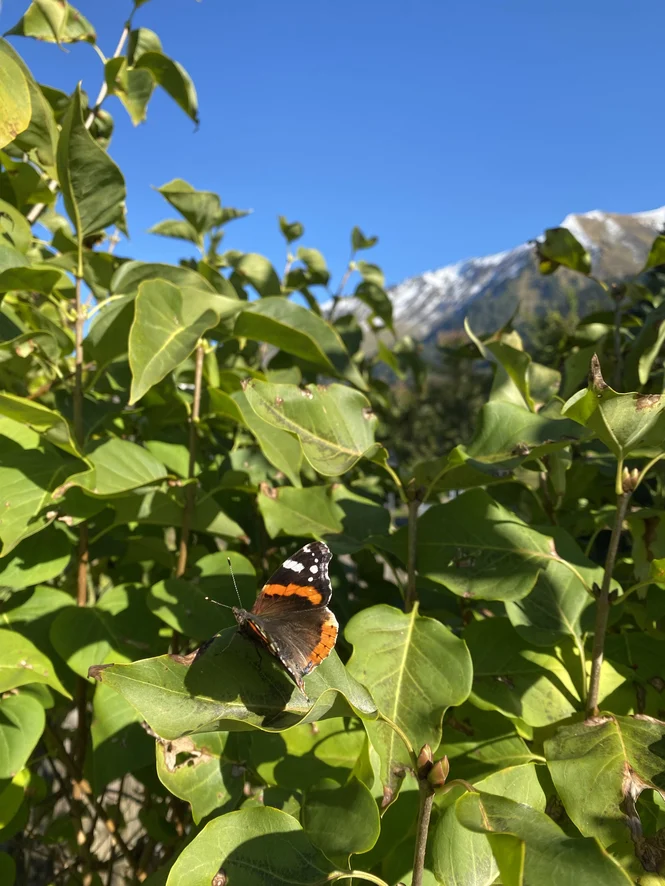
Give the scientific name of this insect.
Vanessa atalanta
